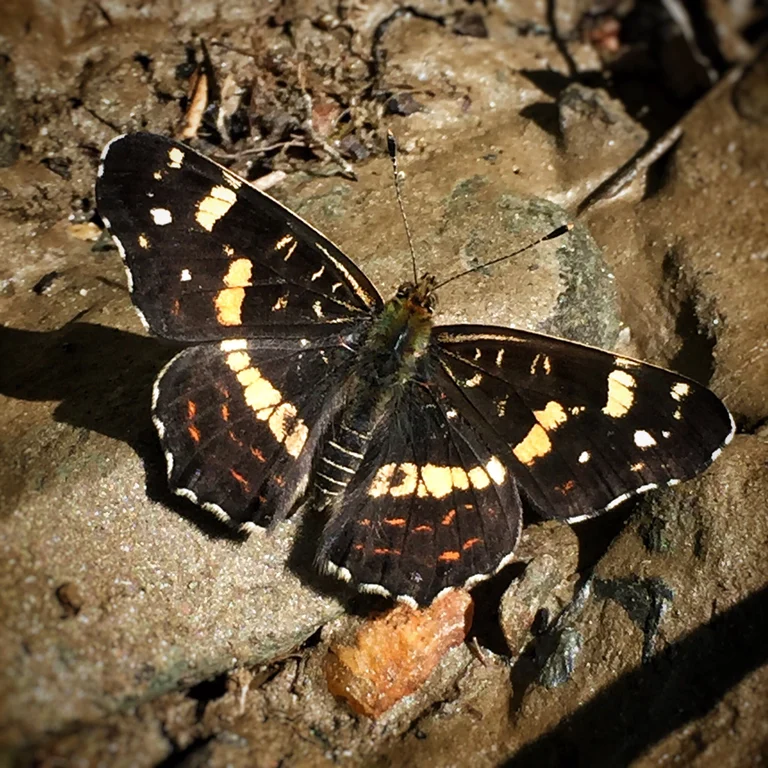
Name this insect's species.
Araschnia levana
